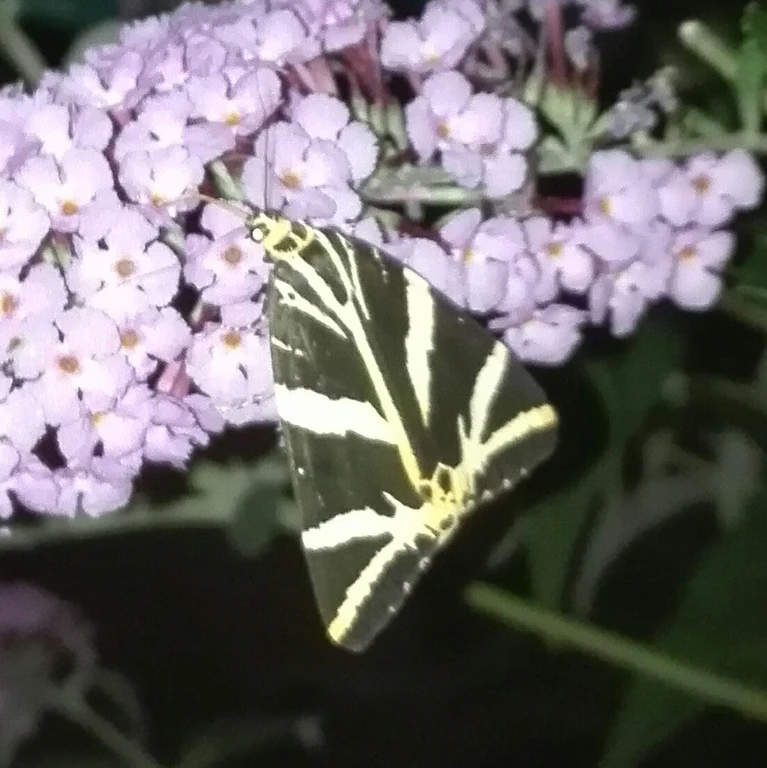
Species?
Euplagia quadripunctaria
